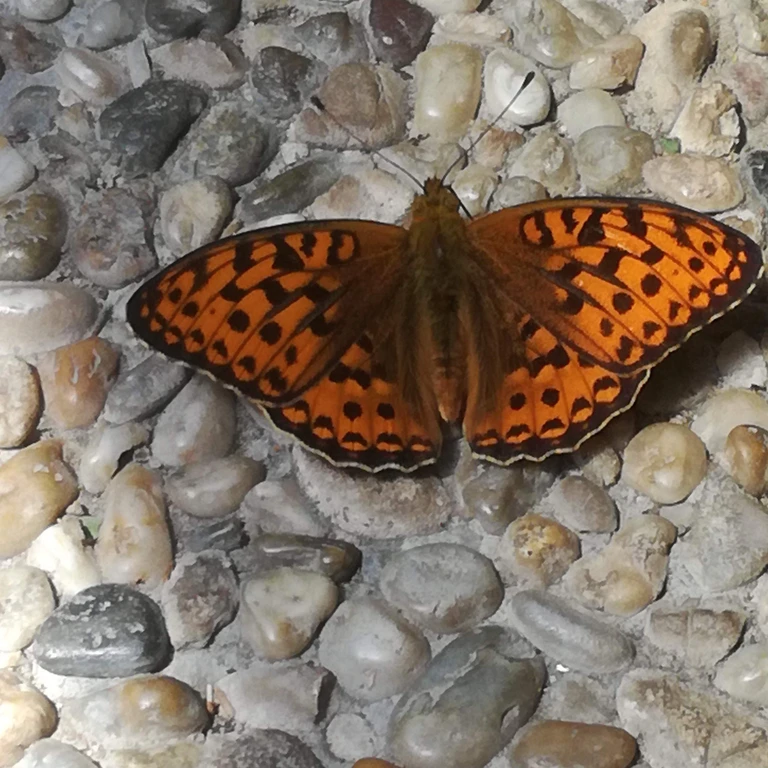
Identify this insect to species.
Fabriciana adippe
